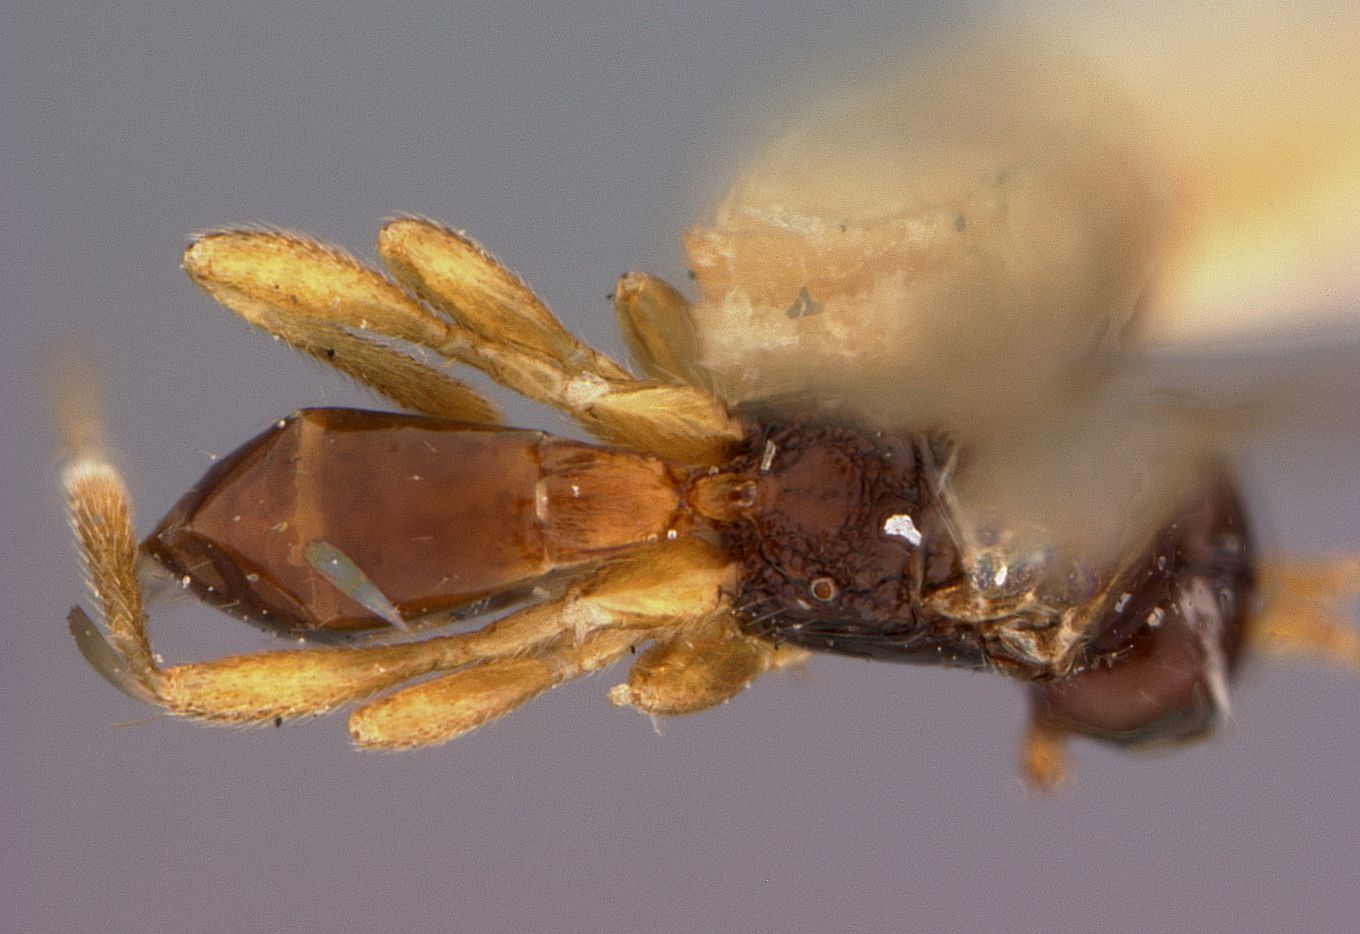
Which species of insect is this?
Synaldis exitiosae
